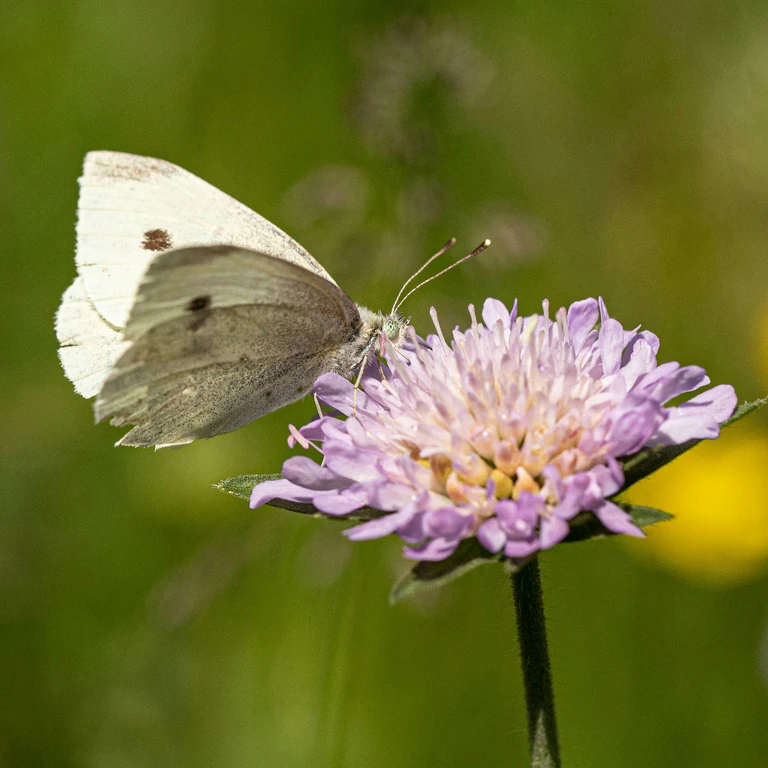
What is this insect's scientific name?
Pieris rapae
